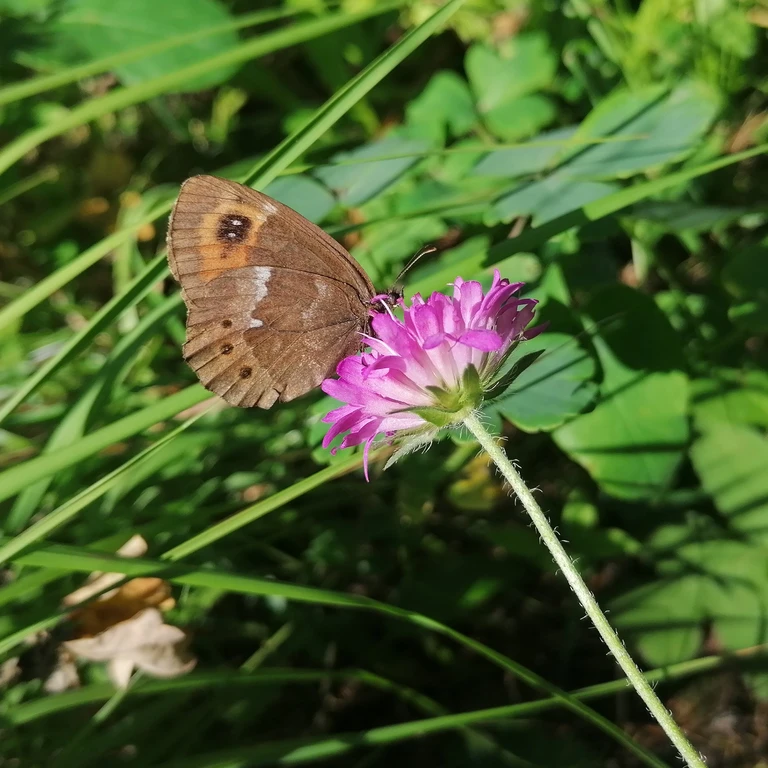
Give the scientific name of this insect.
Erebia ligea
